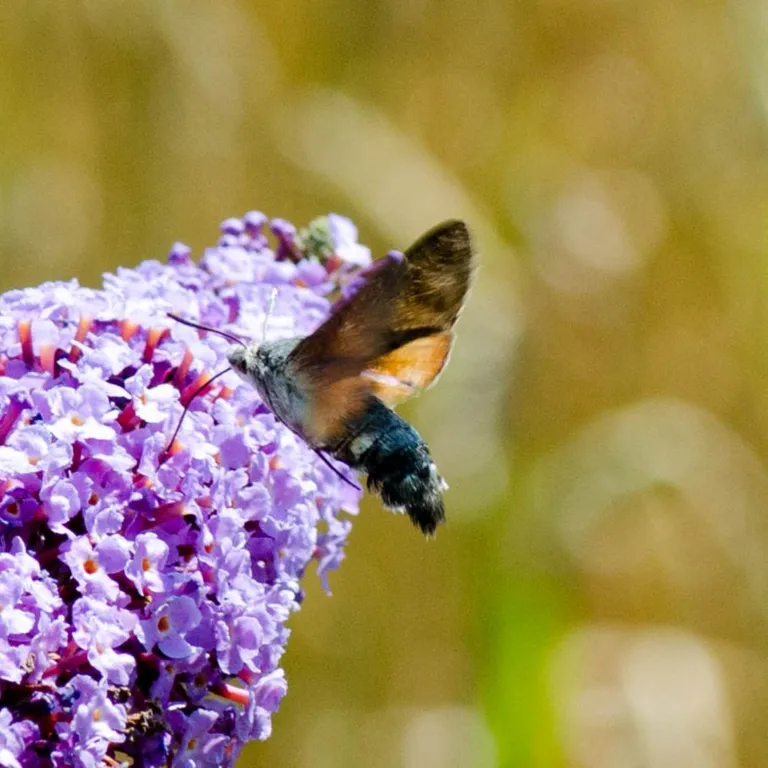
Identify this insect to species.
Macroglossum stellatarum
